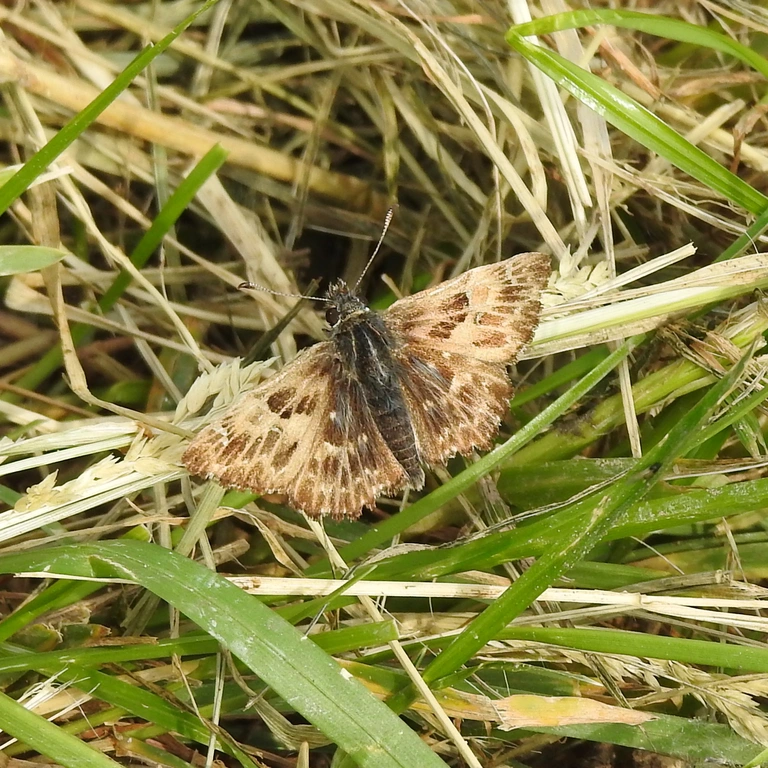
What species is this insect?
Carcharodus alceae
